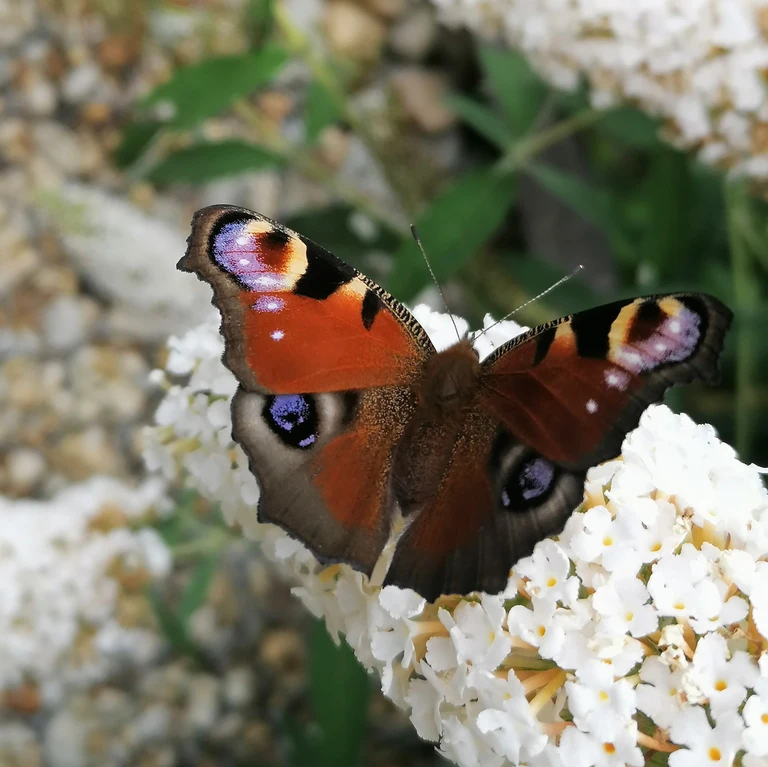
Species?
Aglais io
